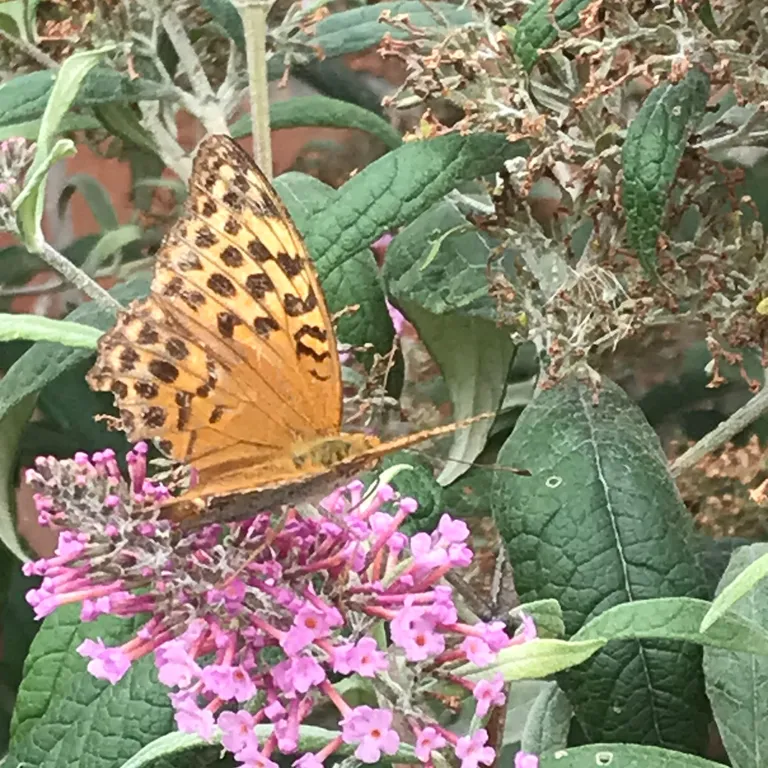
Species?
Argynnis paphia
